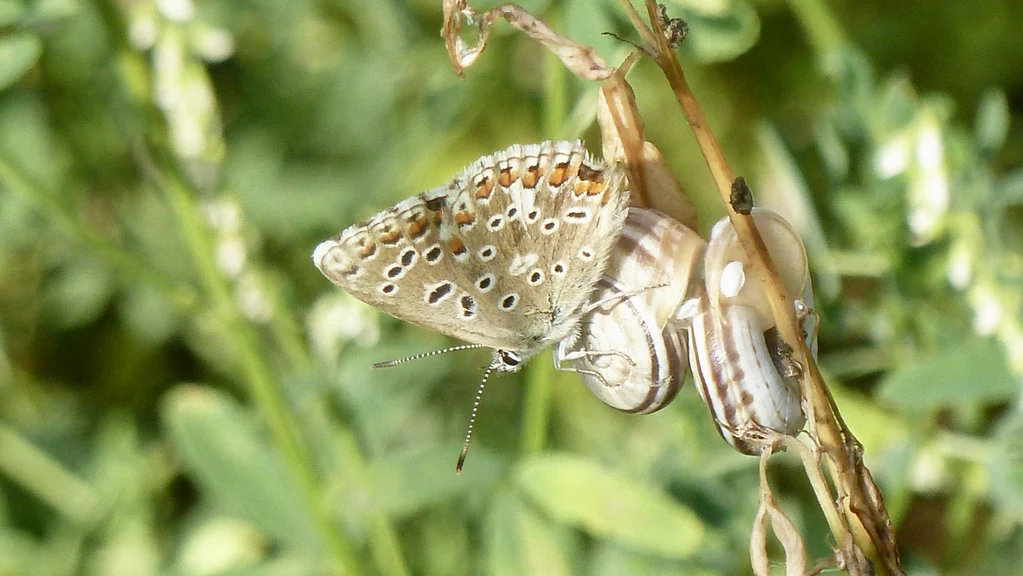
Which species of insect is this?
Lysandra bellargus
